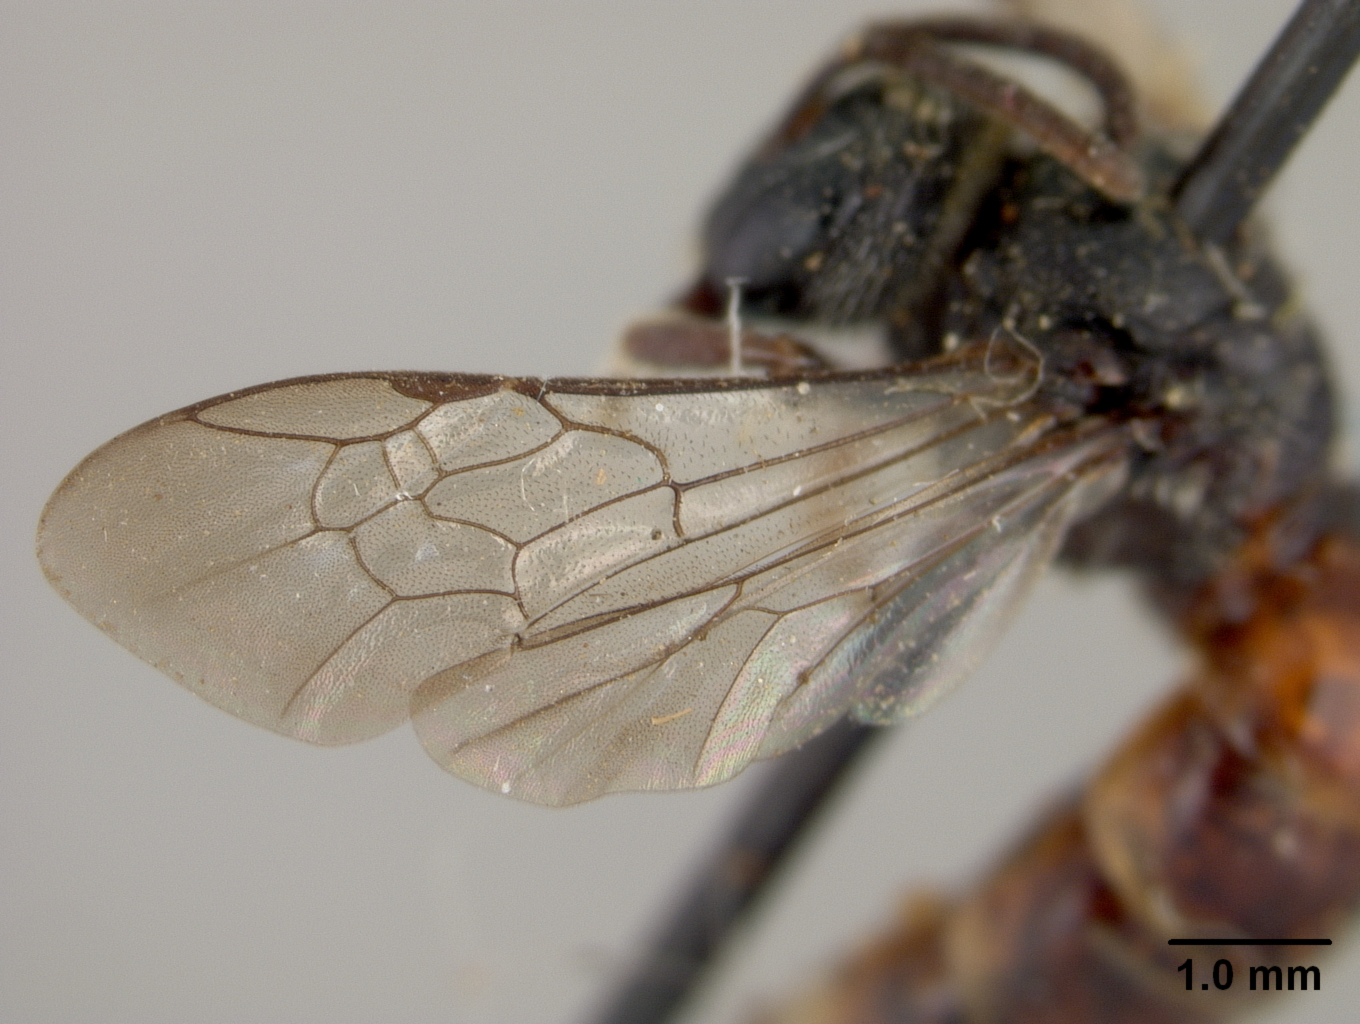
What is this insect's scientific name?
Sphecodes lautus
